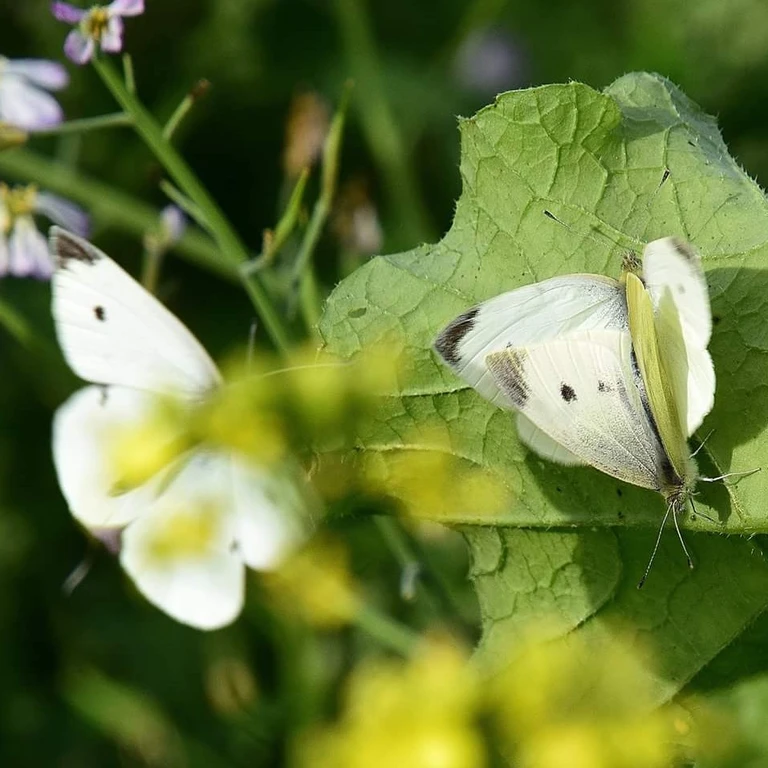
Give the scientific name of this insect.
Pieris rapae
